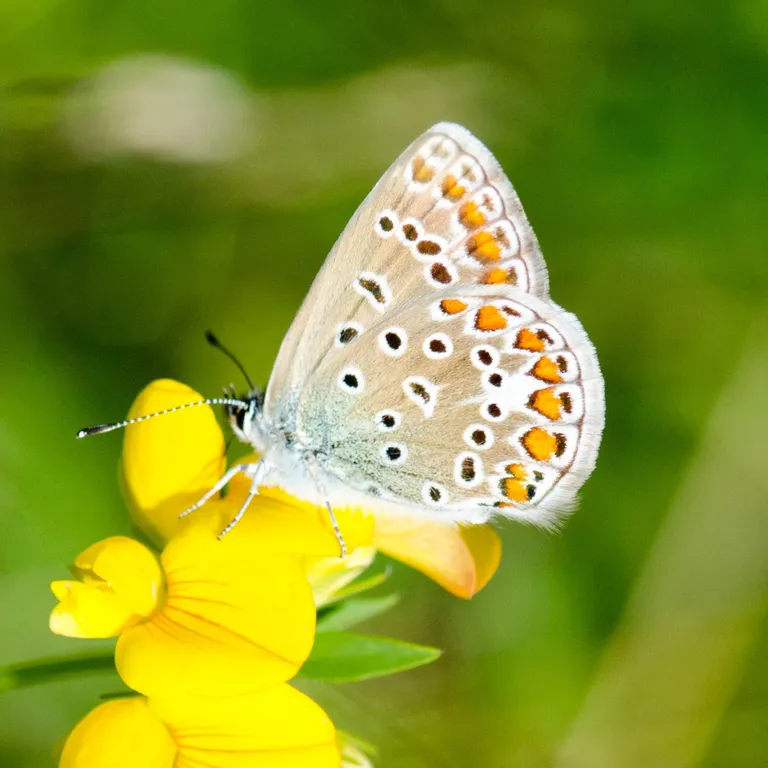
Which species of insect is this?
Polyommatus icarus
